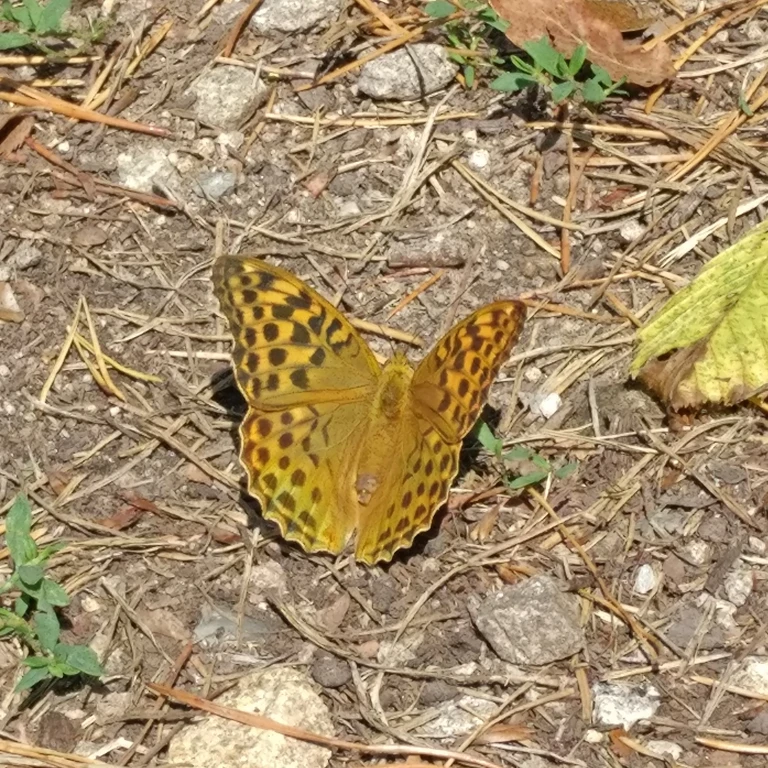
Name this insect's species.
Argynnis paphia
